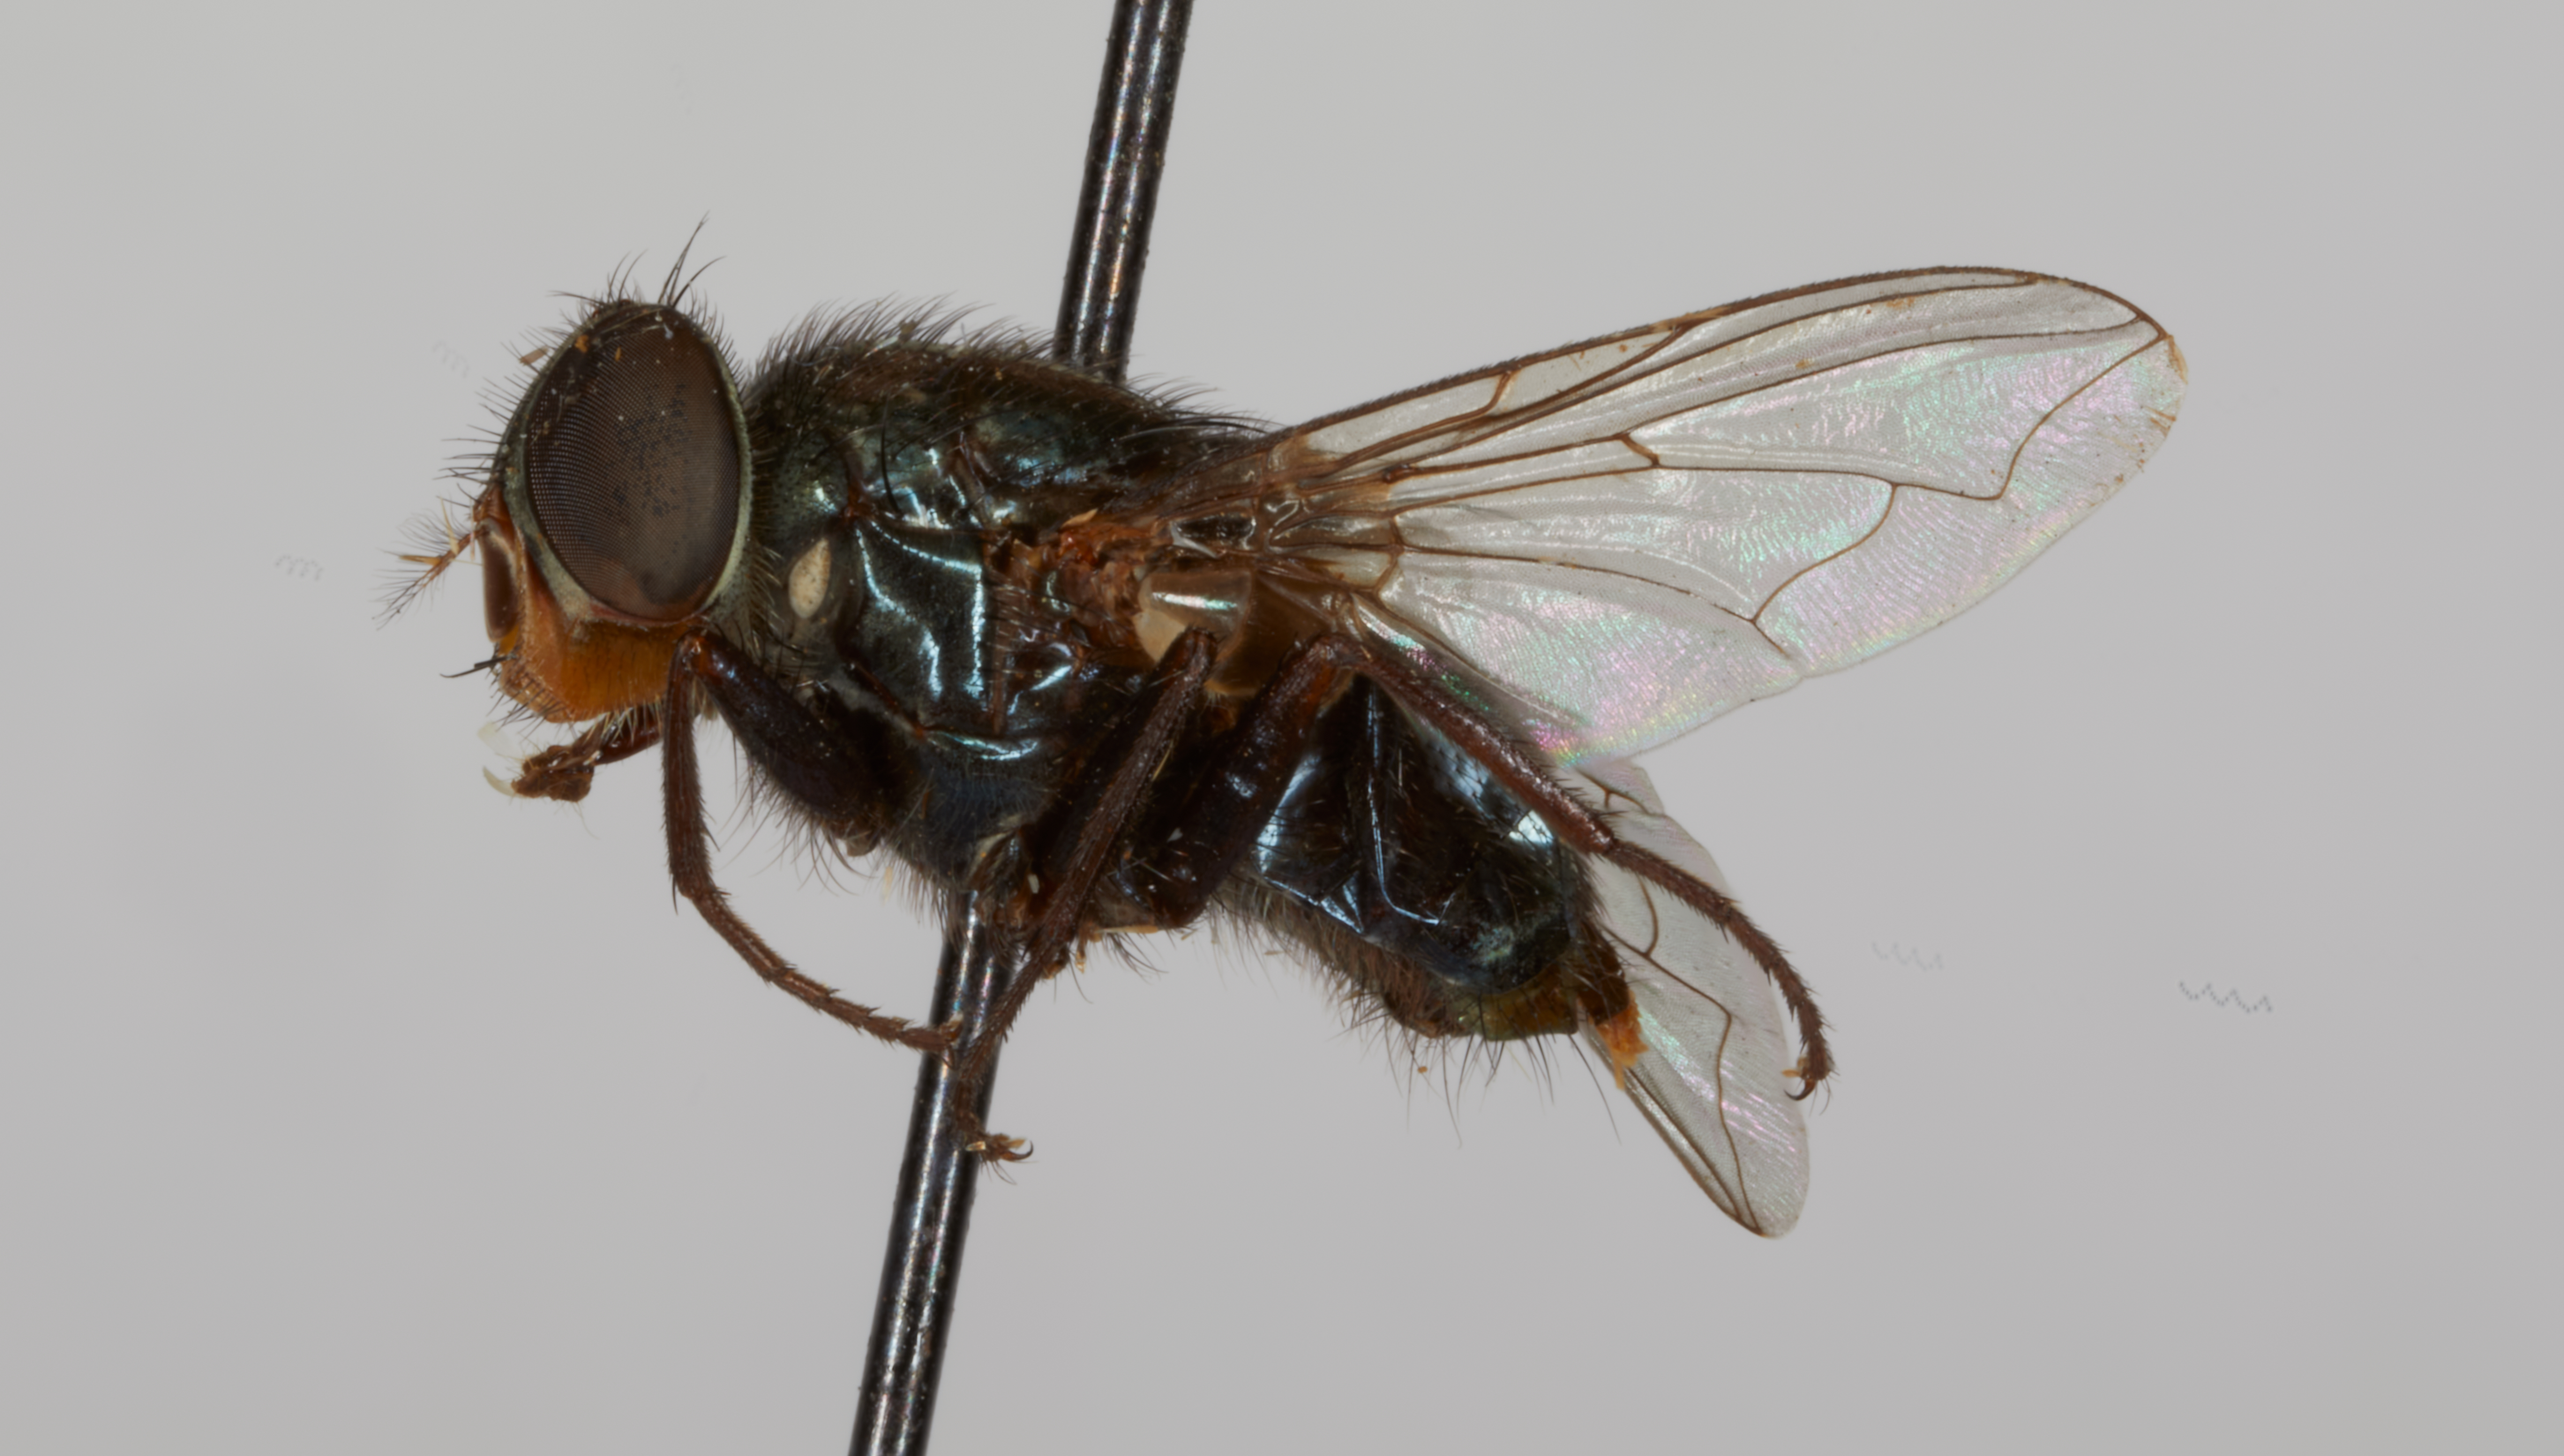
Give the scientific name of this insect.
Cochliomyia minima
